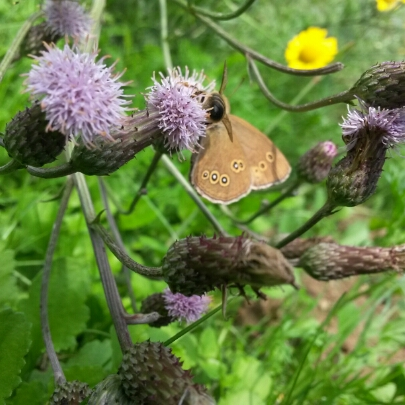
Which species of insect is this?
Aphantopus hyperantus
